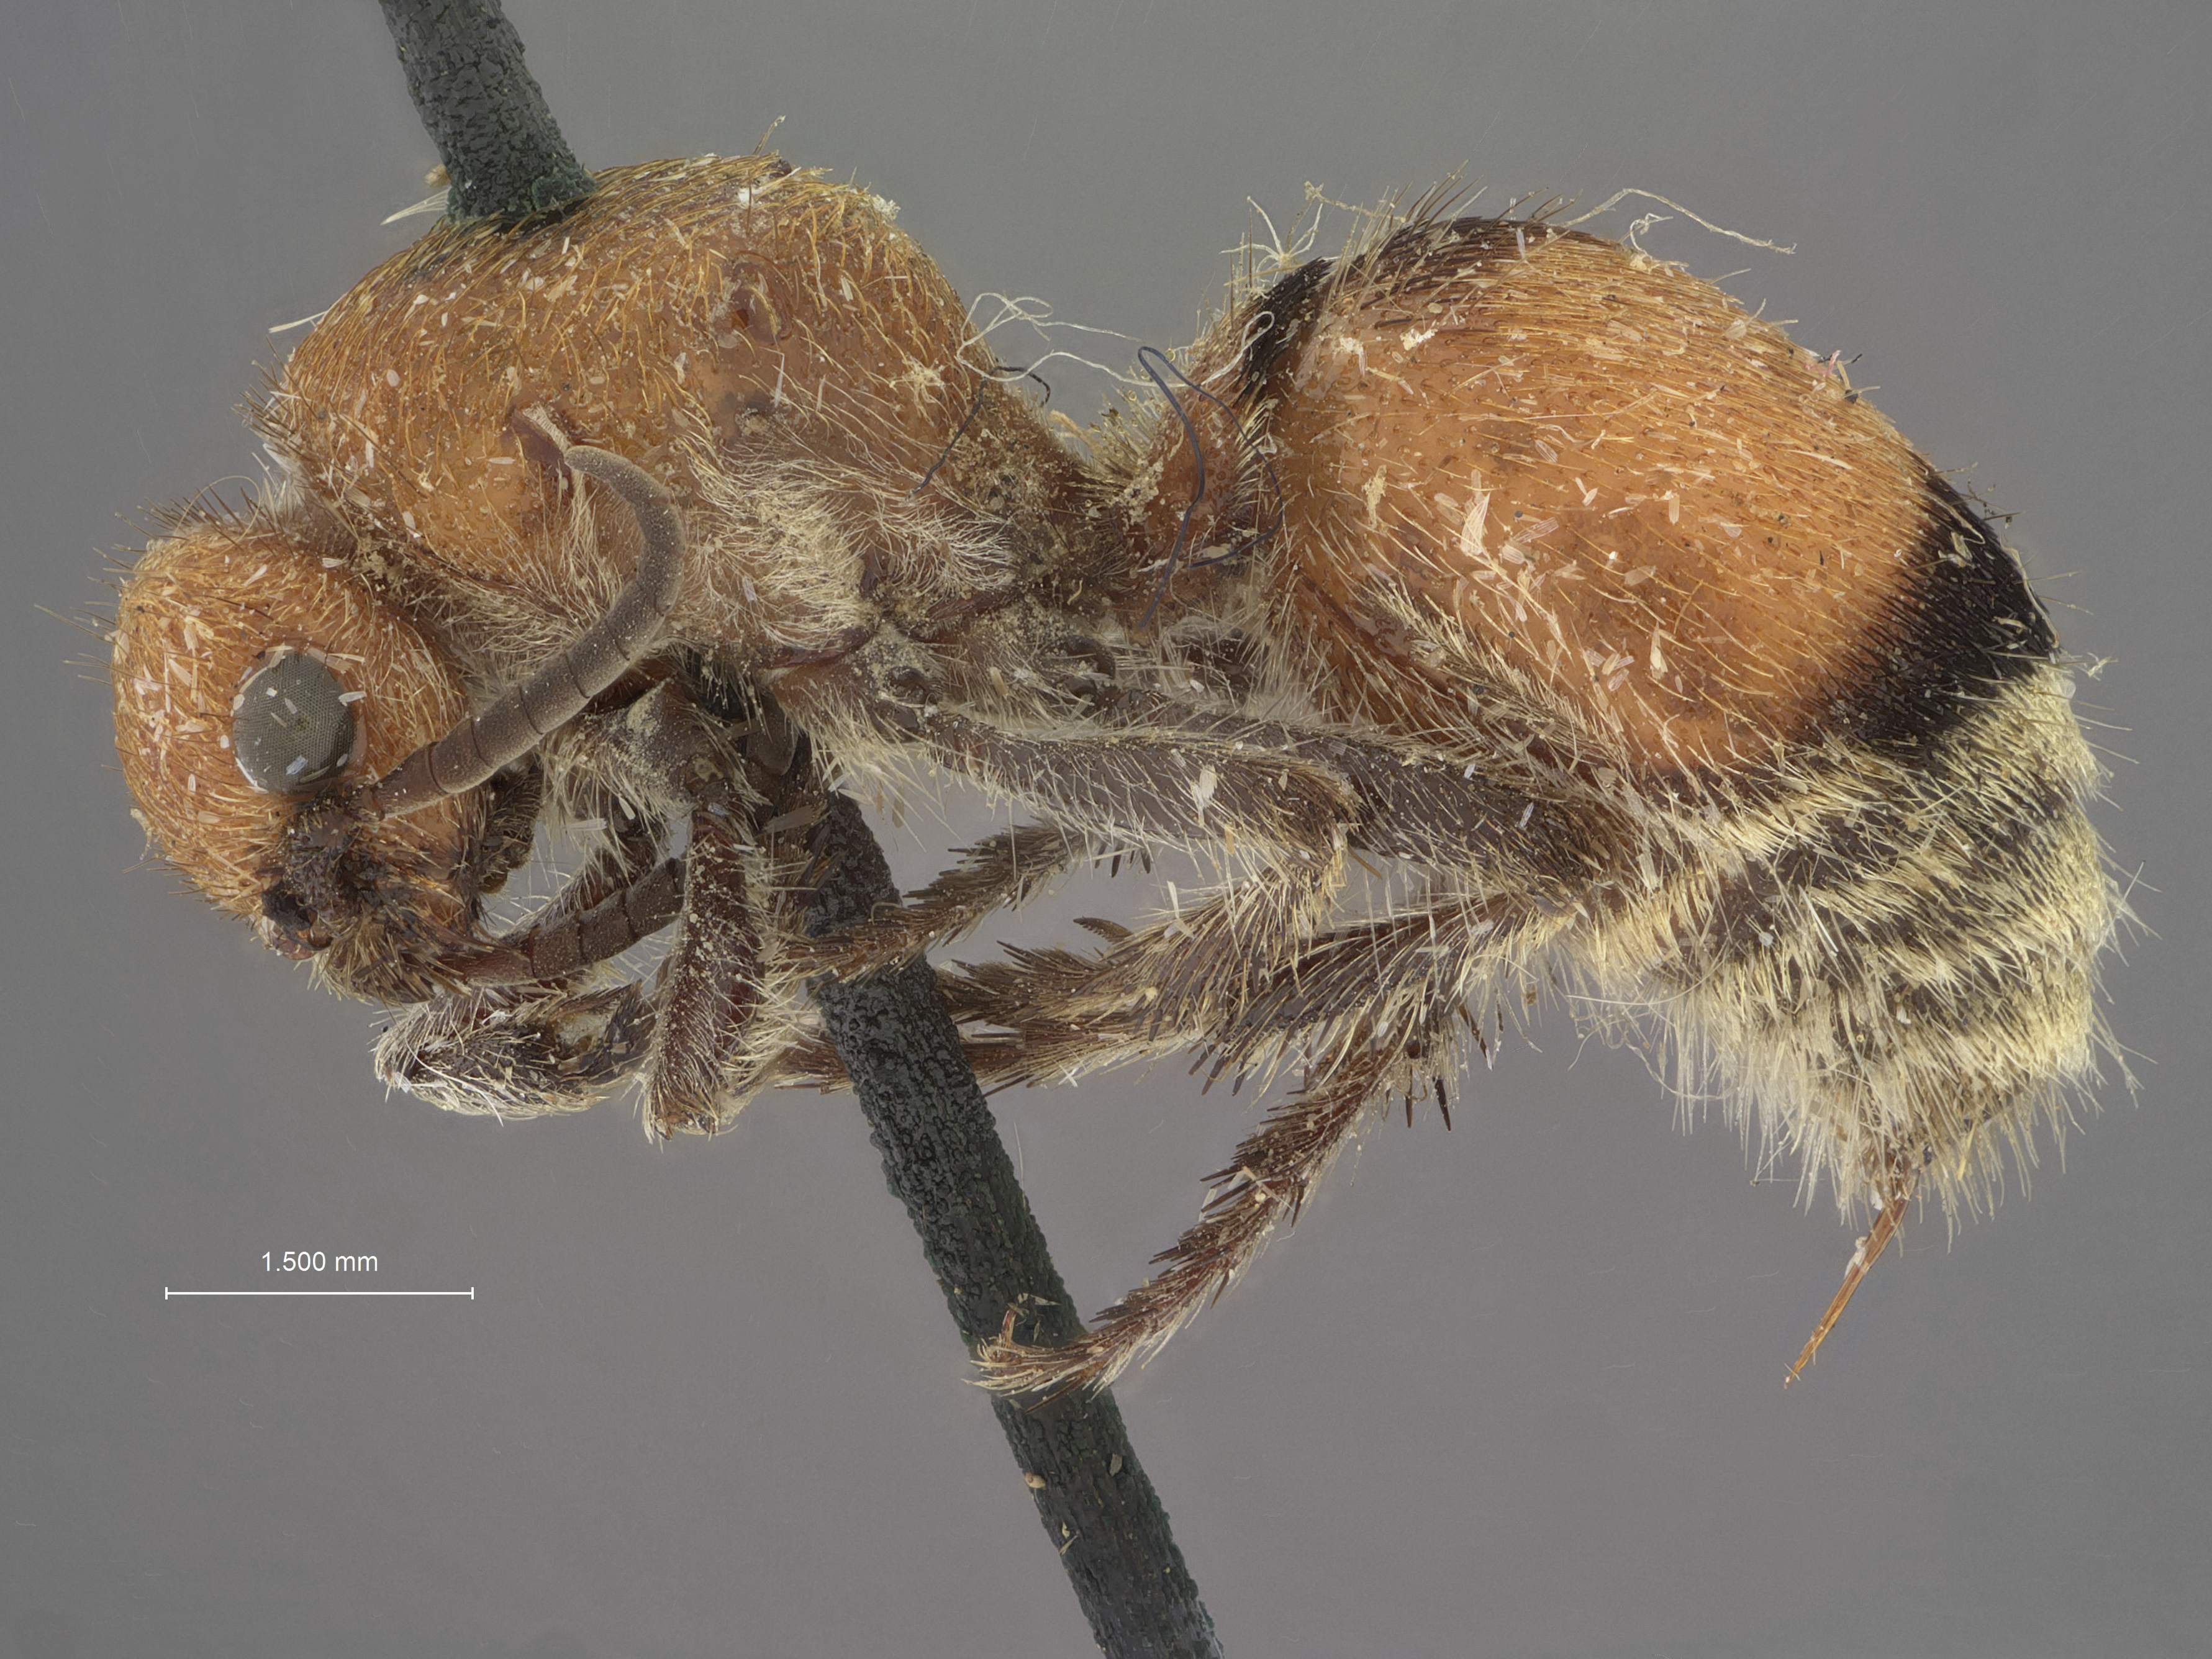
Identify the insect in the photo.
Dasymutilla coloradella
